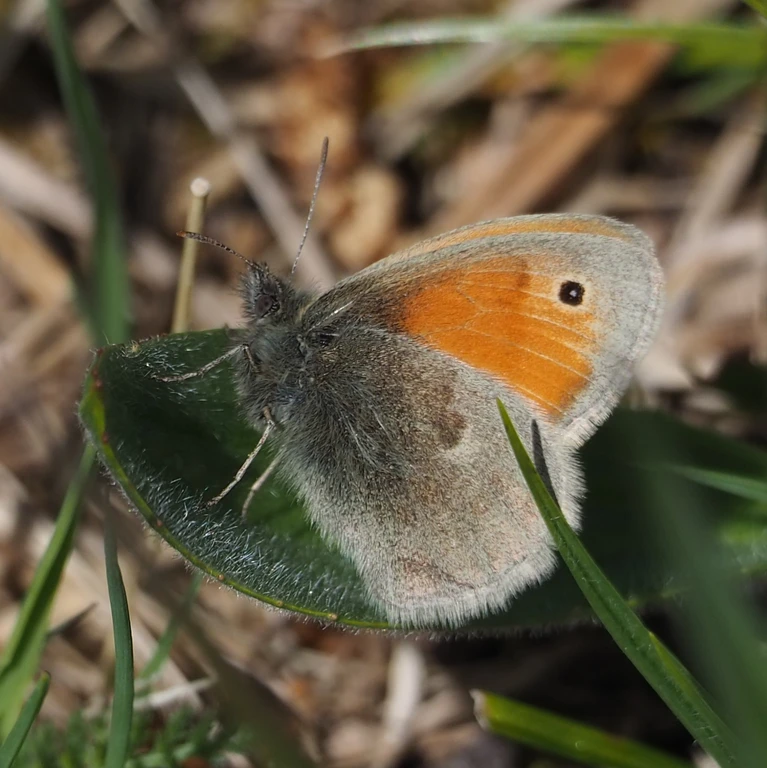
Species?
Coenonympha pamphilus
